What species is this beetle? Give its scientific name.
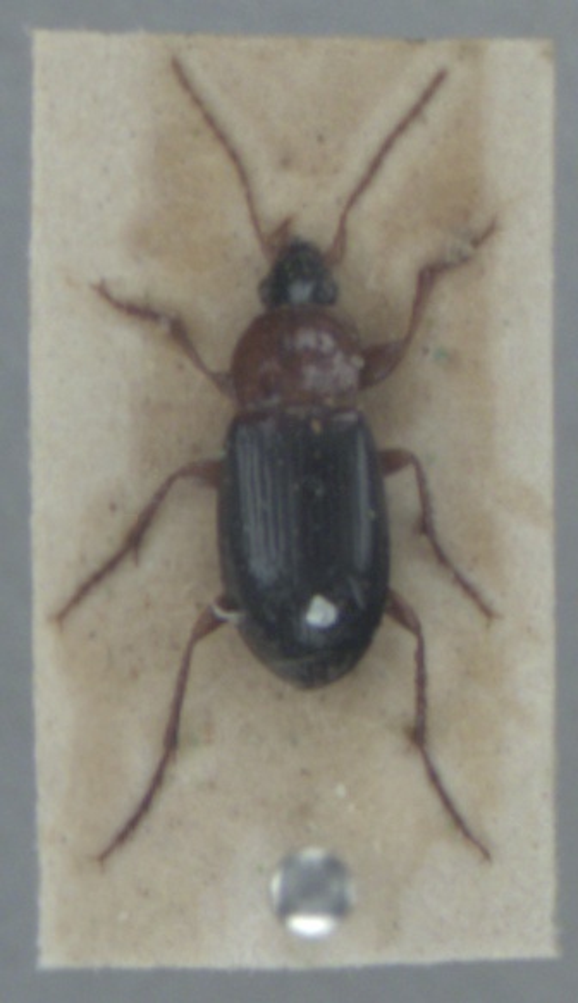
Calathus melanocephalus
